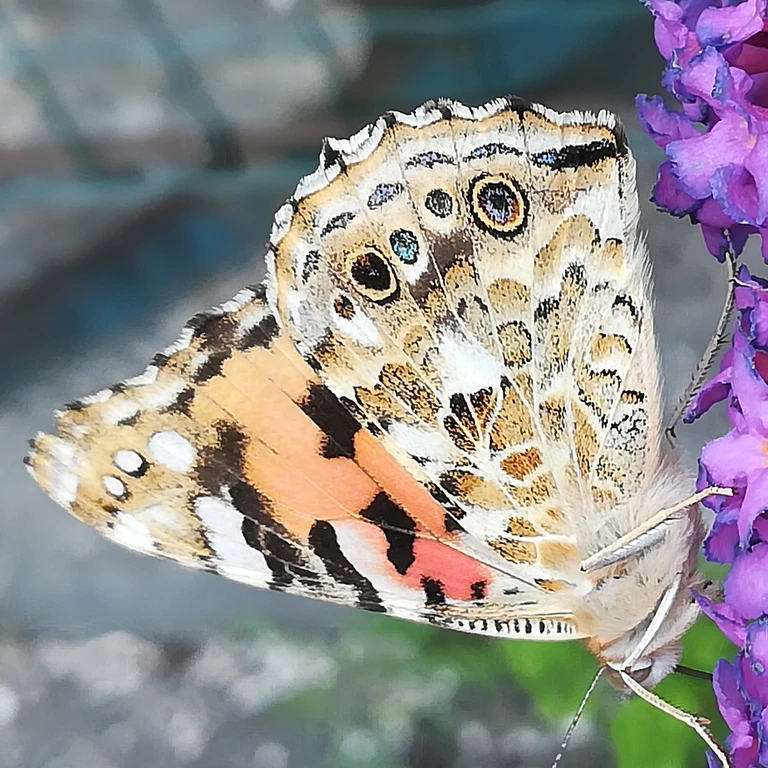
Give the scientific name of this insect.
Vanessa cardui
